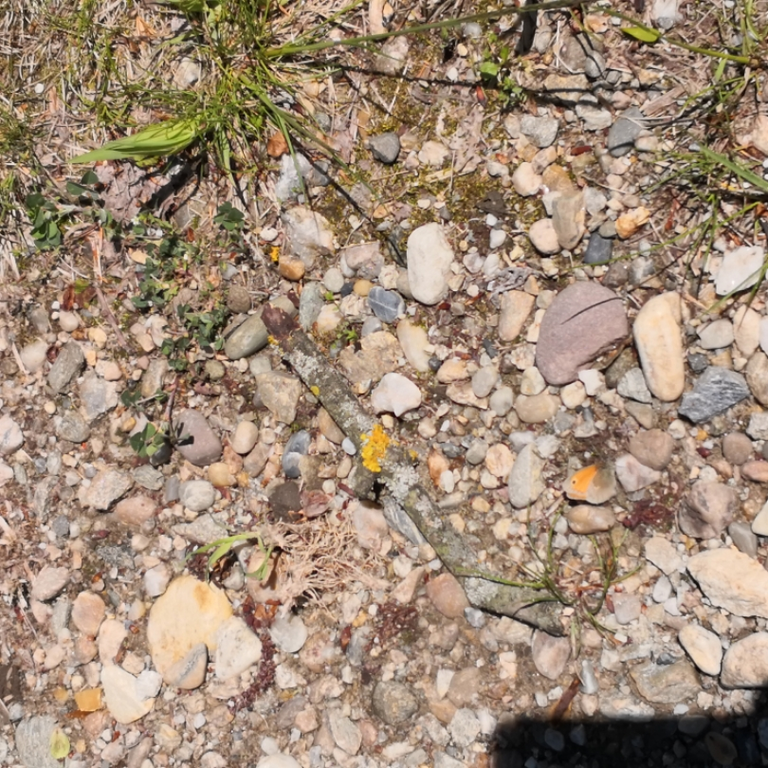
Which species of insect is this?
Coenonympha pamphilus
